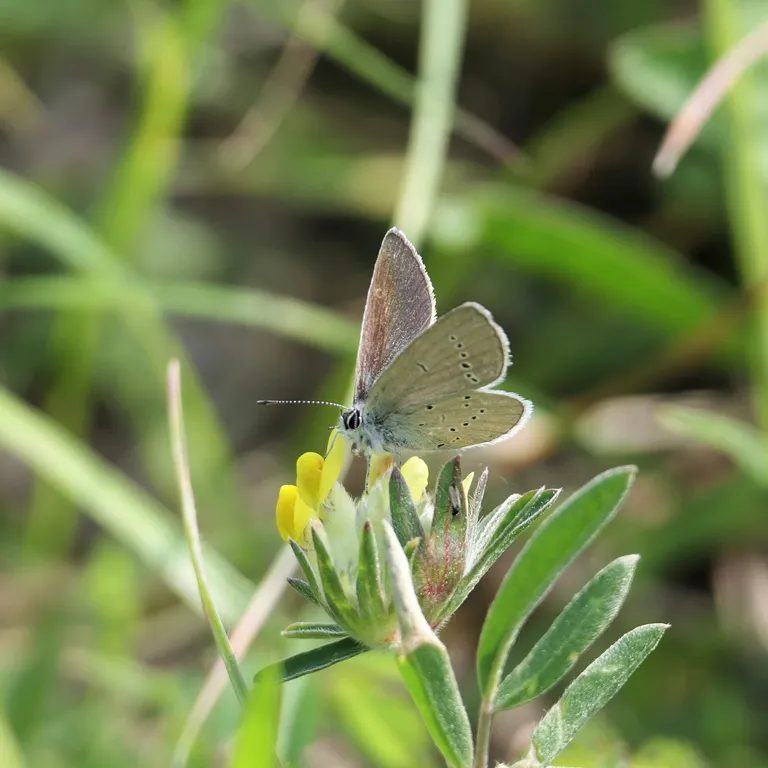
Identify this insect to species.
Cupido minimus
